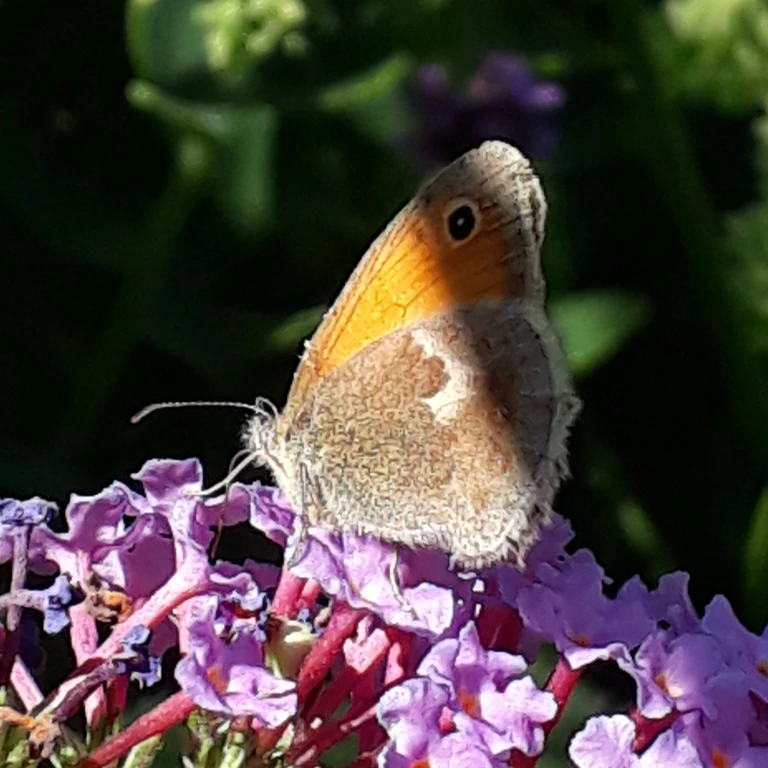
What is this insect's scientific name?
Coenonympha pamphilus
